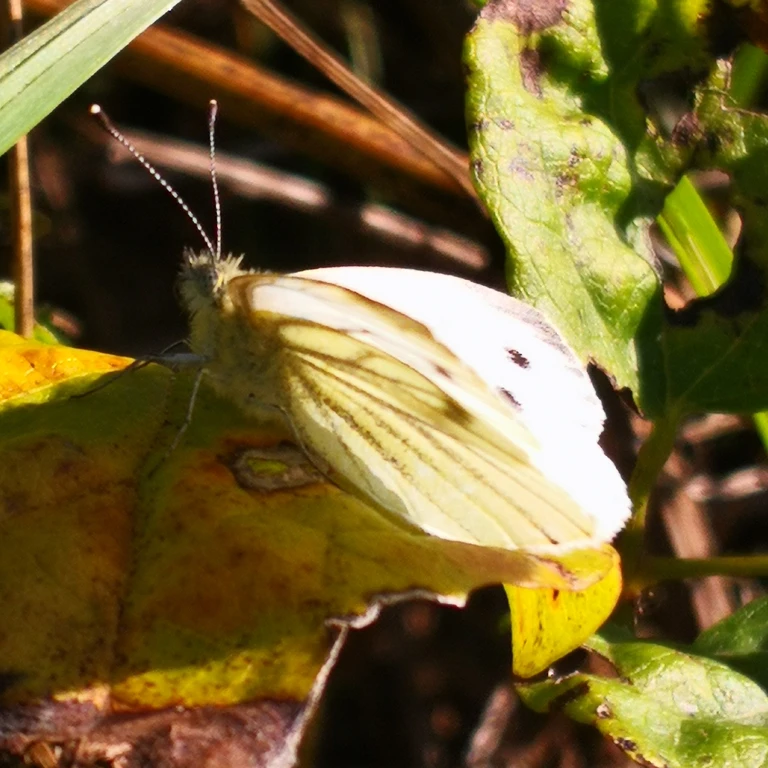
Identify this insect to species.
Pieris napi
